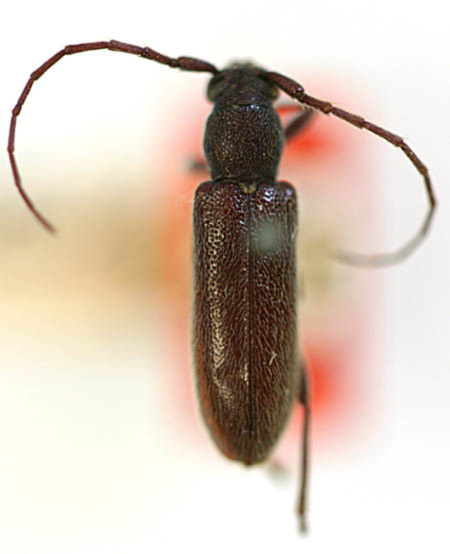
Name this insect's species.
Anelaphus tuckeri (also Anoplium tuckeri)
